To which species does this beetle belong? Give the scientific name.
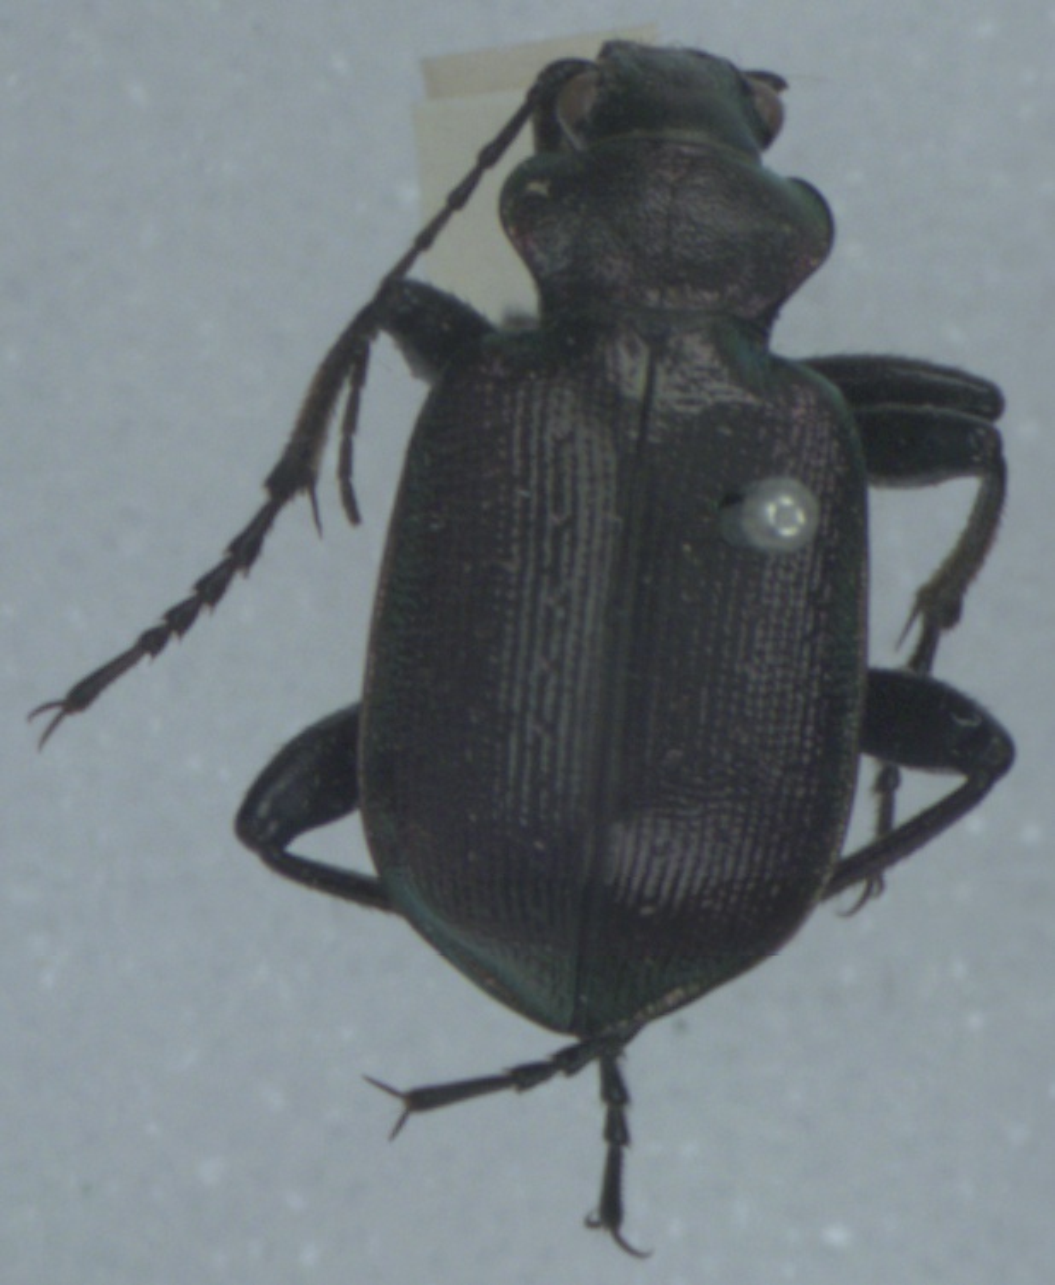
Calosoma inquisitor
